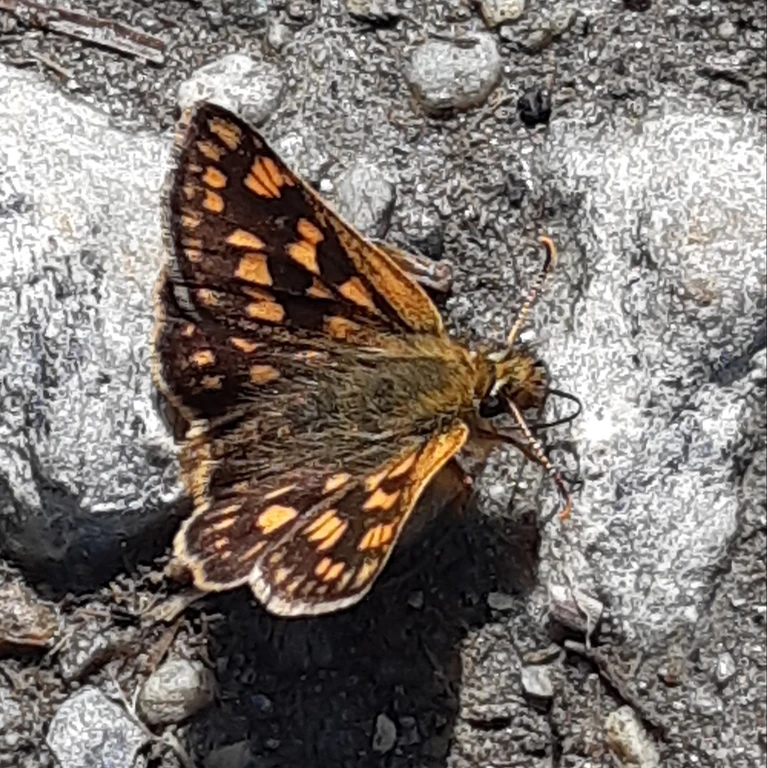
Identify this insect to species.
Carterocephalus palaemon
